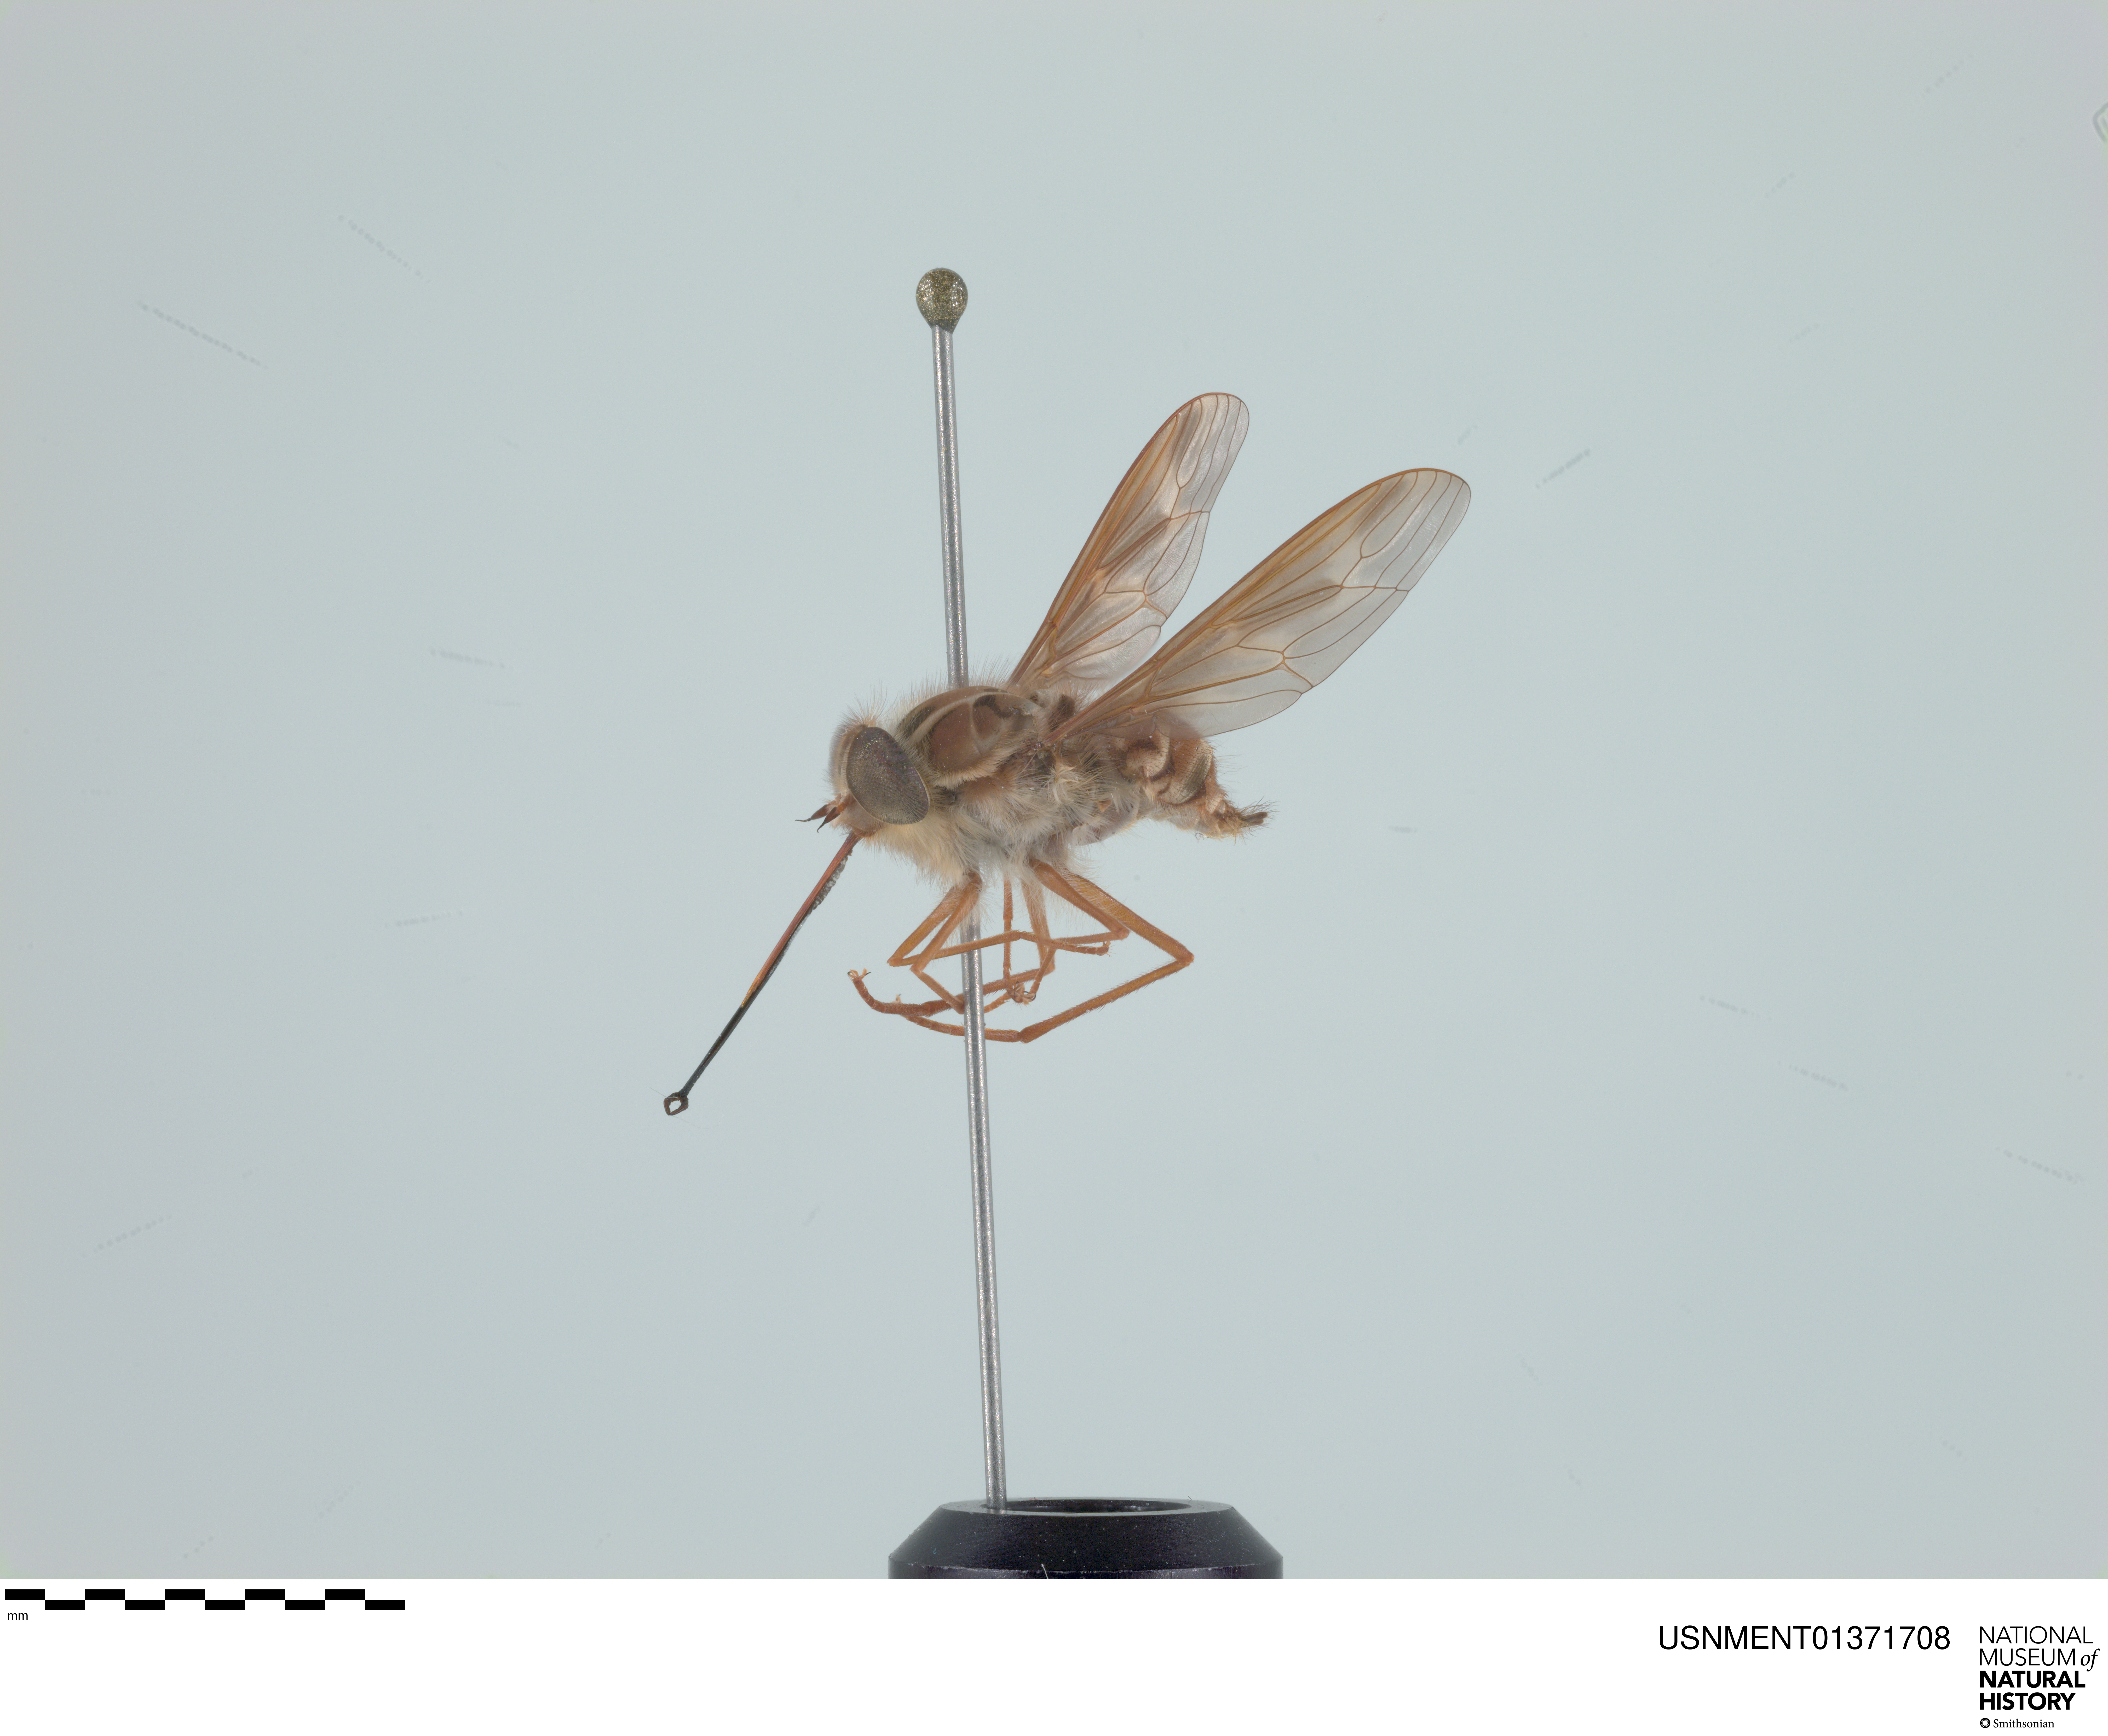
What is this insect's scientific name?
Hirmoneura nubipennis (also Trichophthalma nubipennis)
